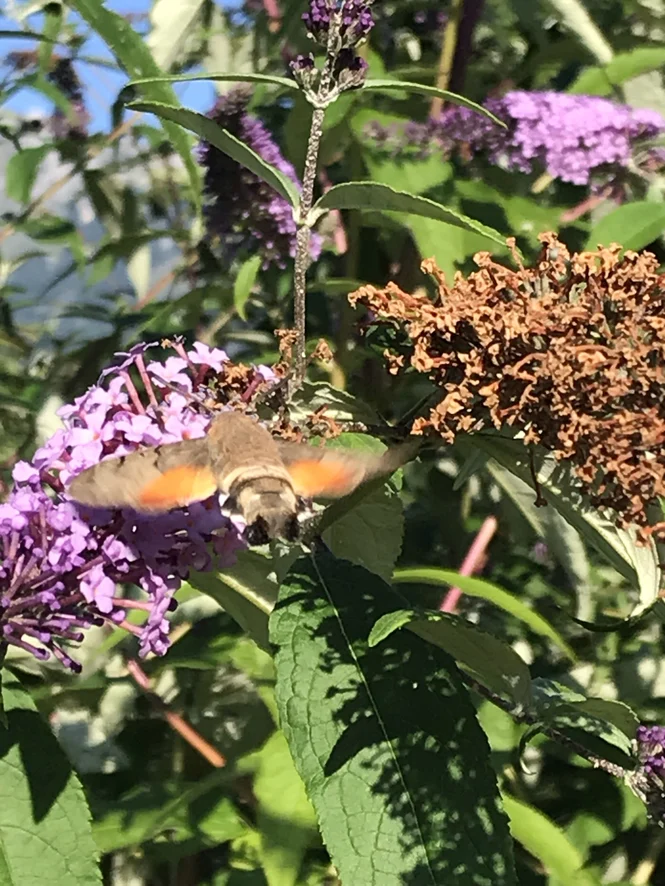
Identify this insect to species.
Macroglossum stellatarum
